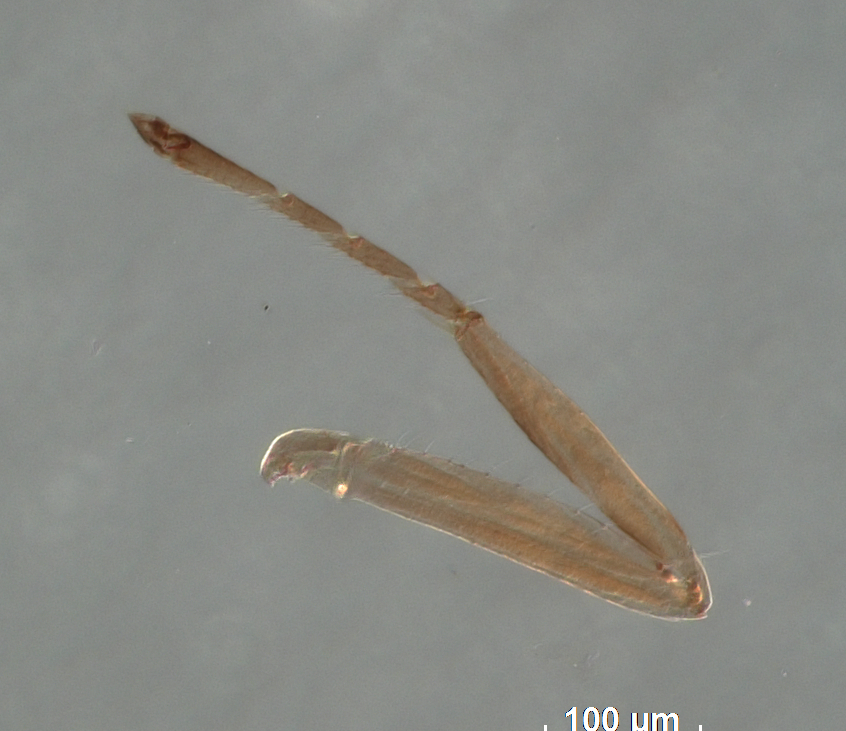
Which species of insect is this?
Chrysocharis horticola
